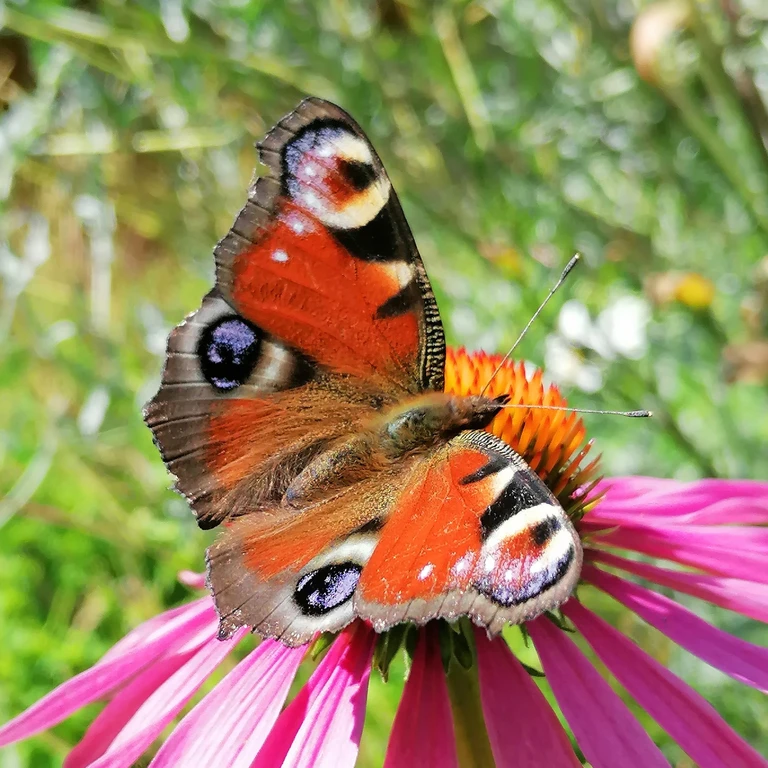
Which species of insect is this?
Aglais io
